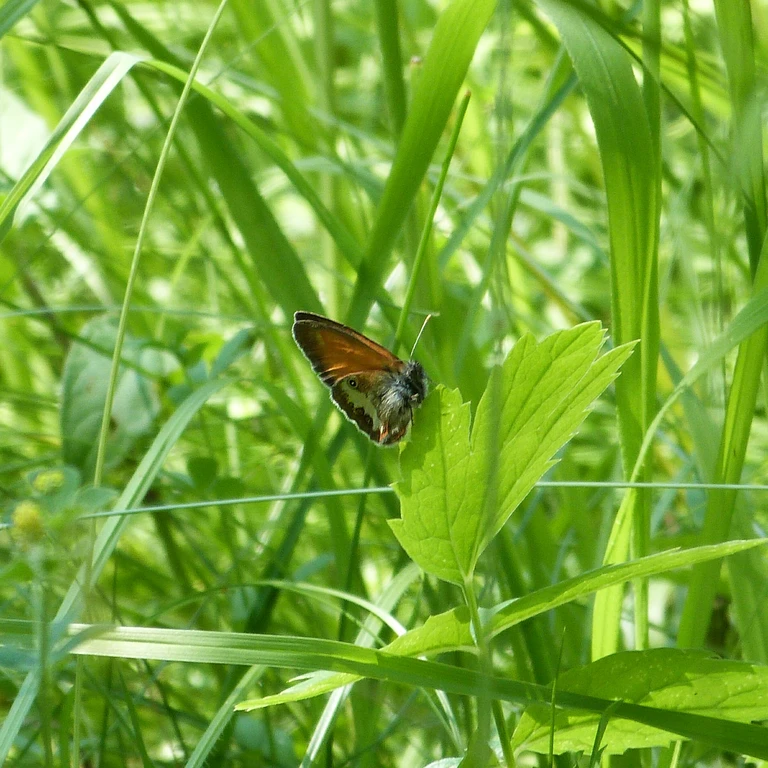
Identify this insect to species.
Coenonympha arcania
